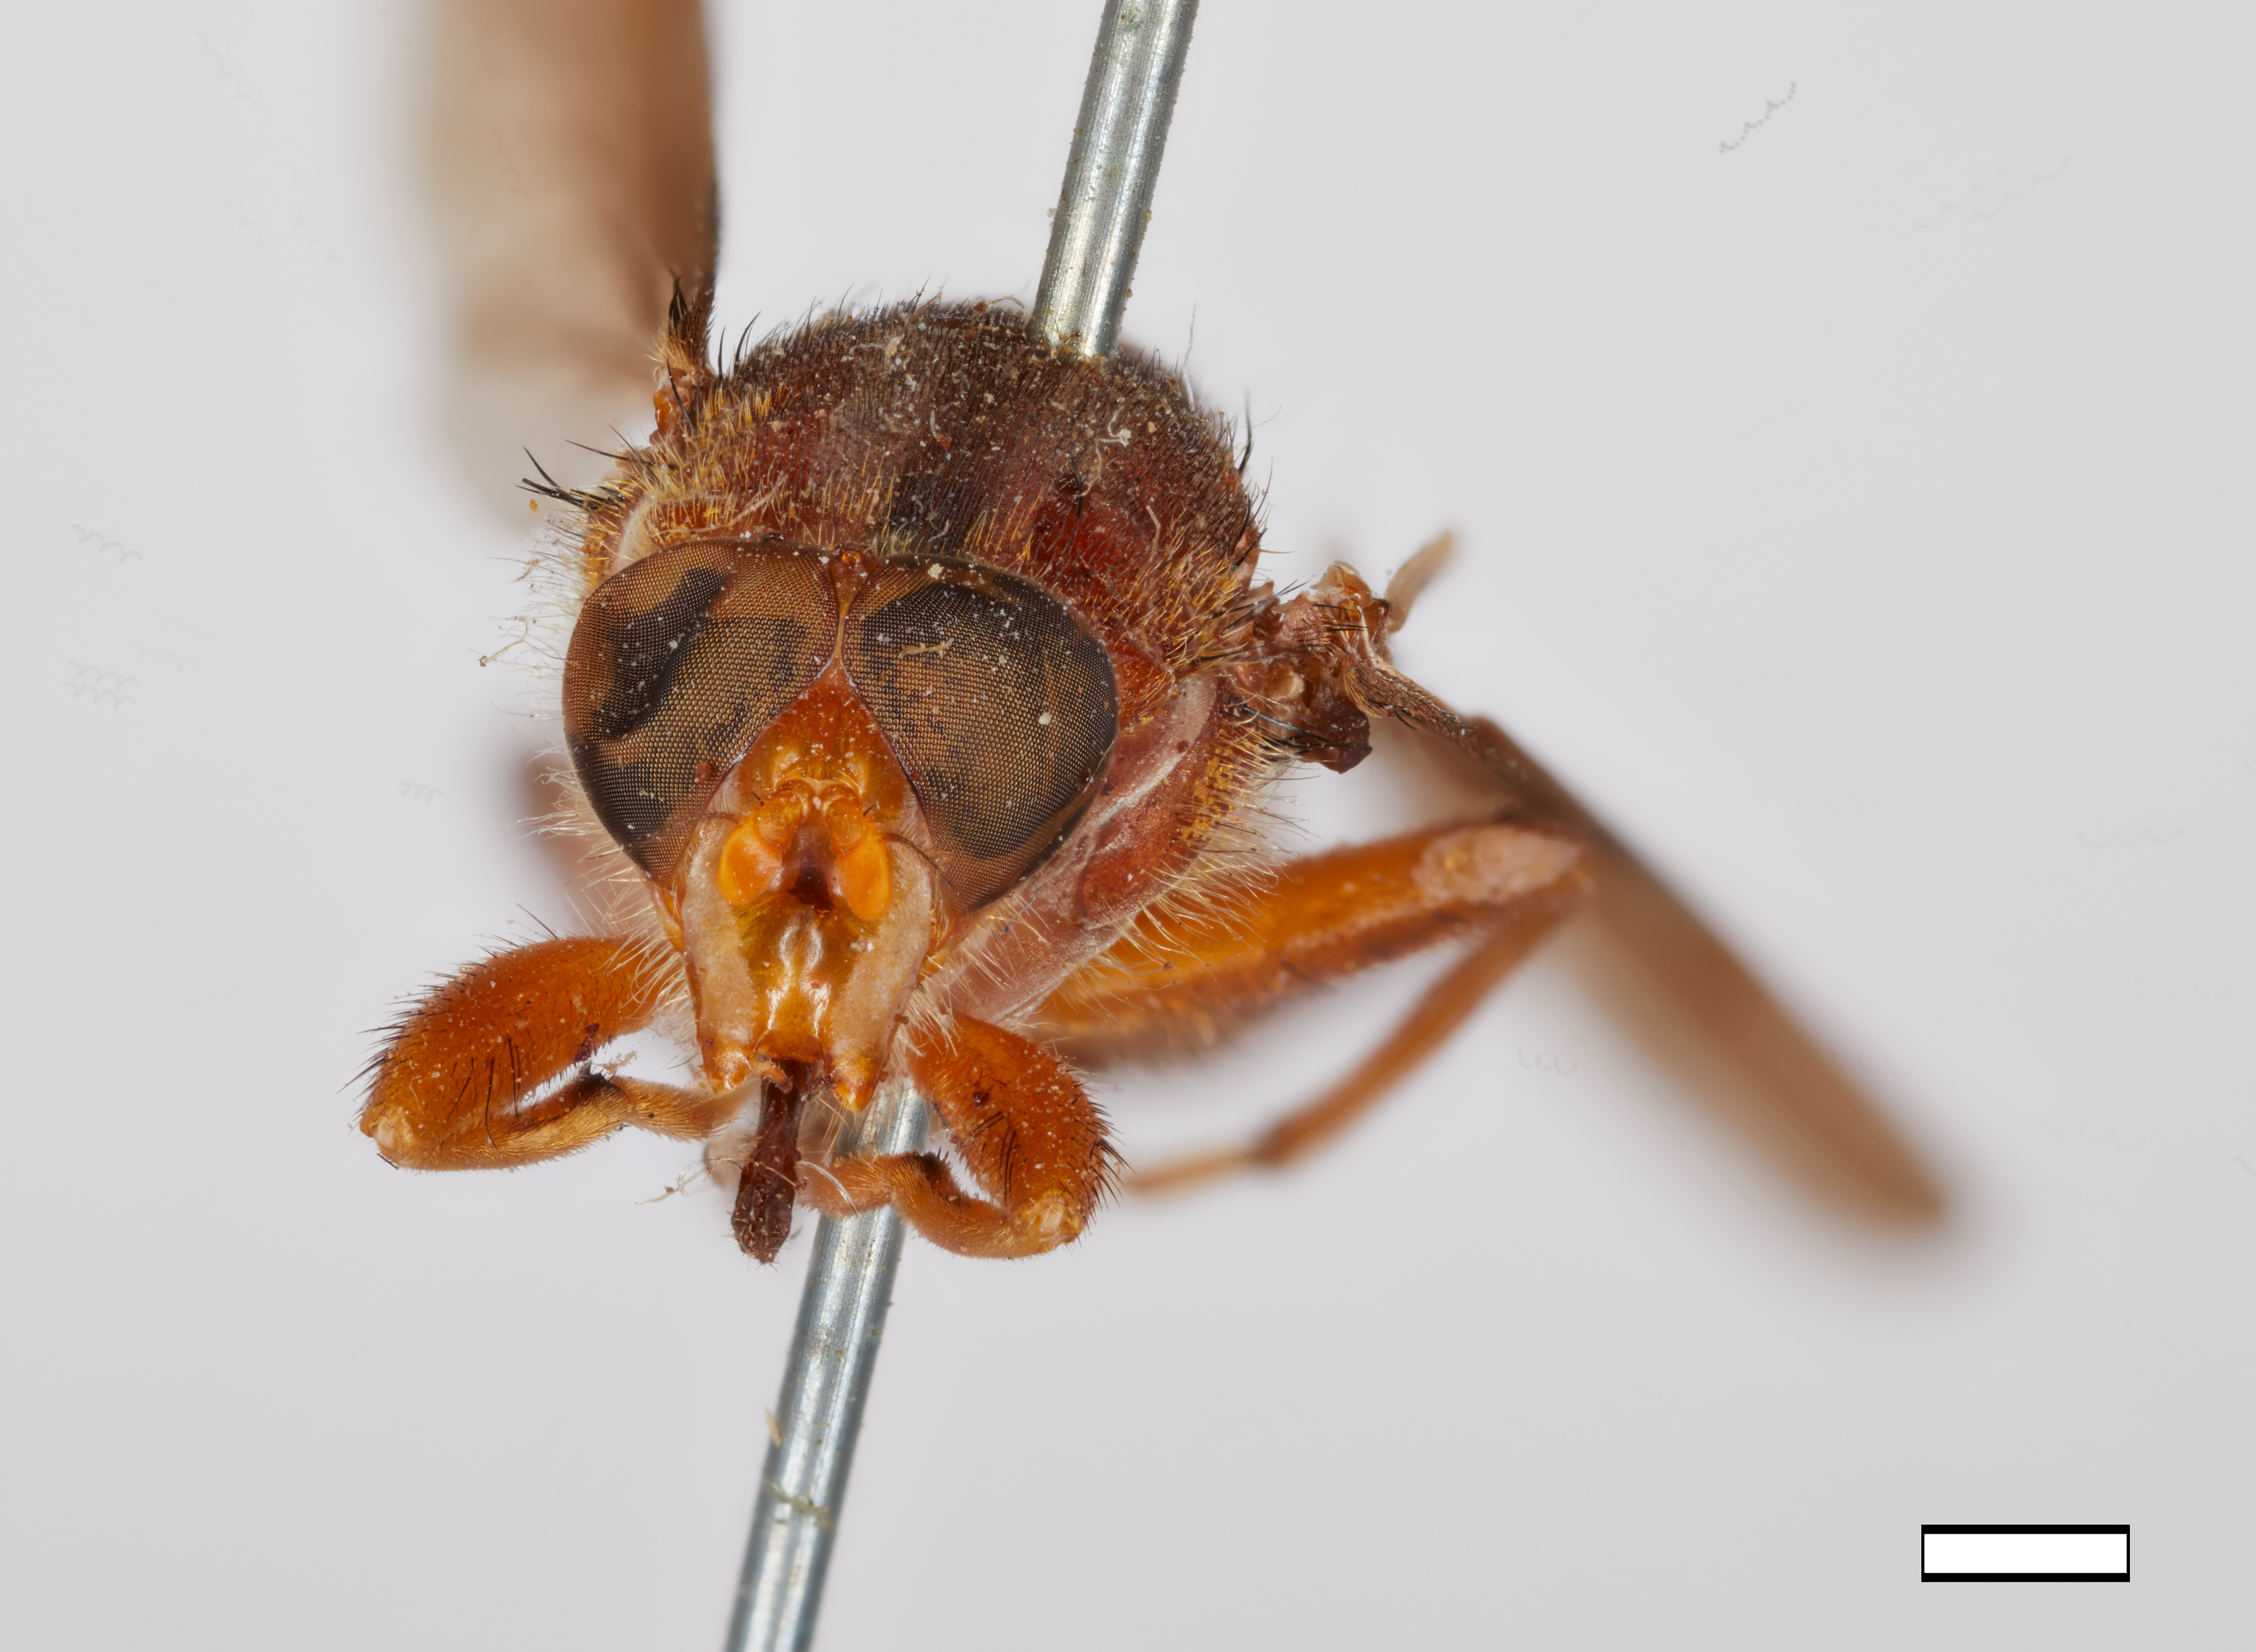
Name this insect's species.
Eugeniamyia rufa
